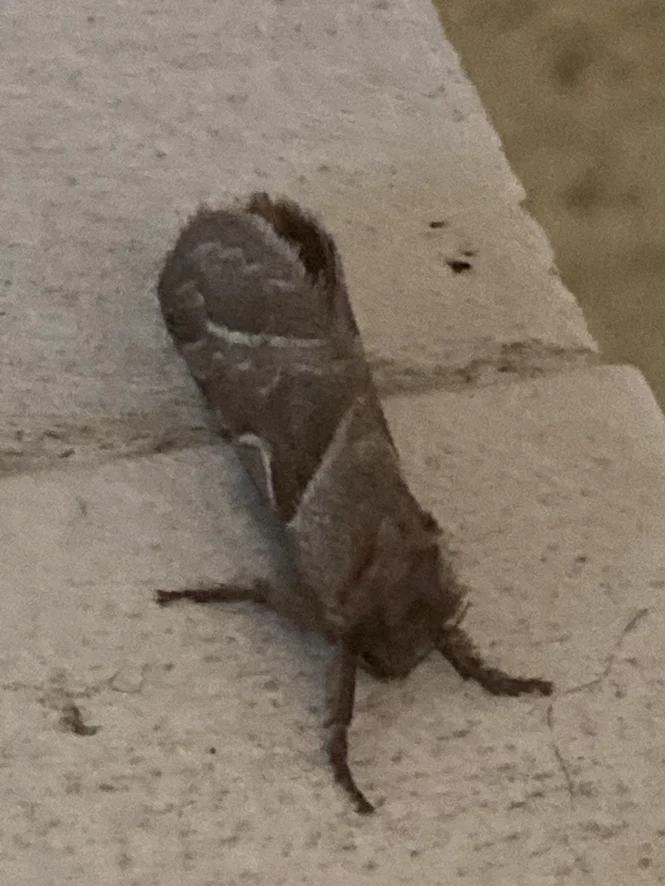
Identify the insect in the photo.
Triodia sylvina
